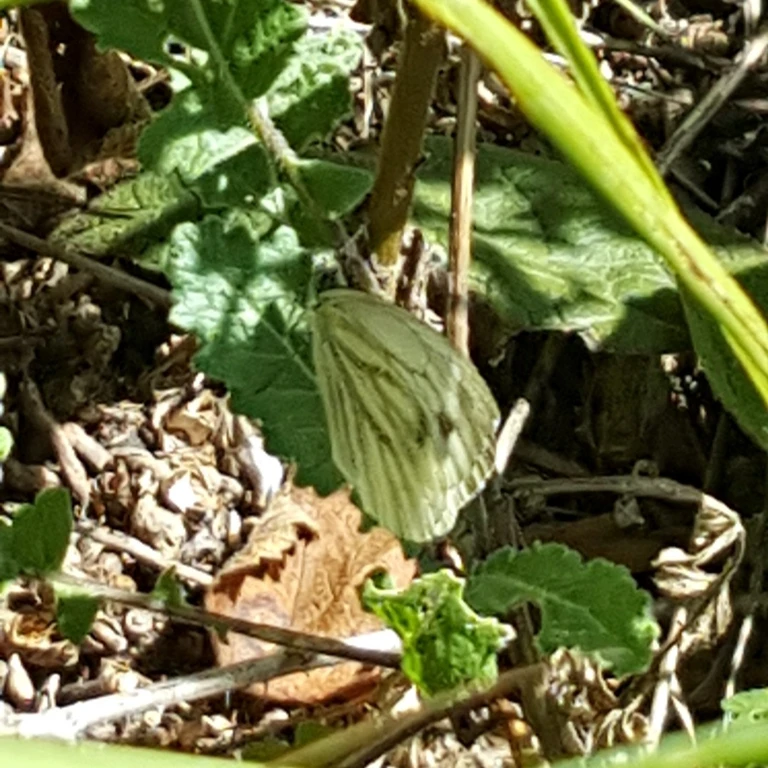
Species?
Pieris napi
